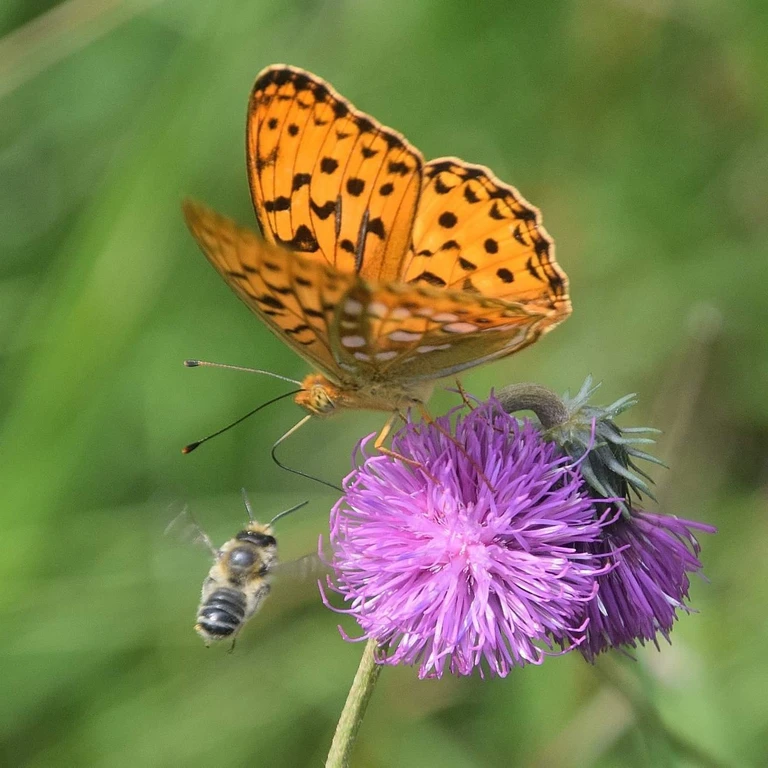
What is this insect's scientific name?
Fabriciana adippe
